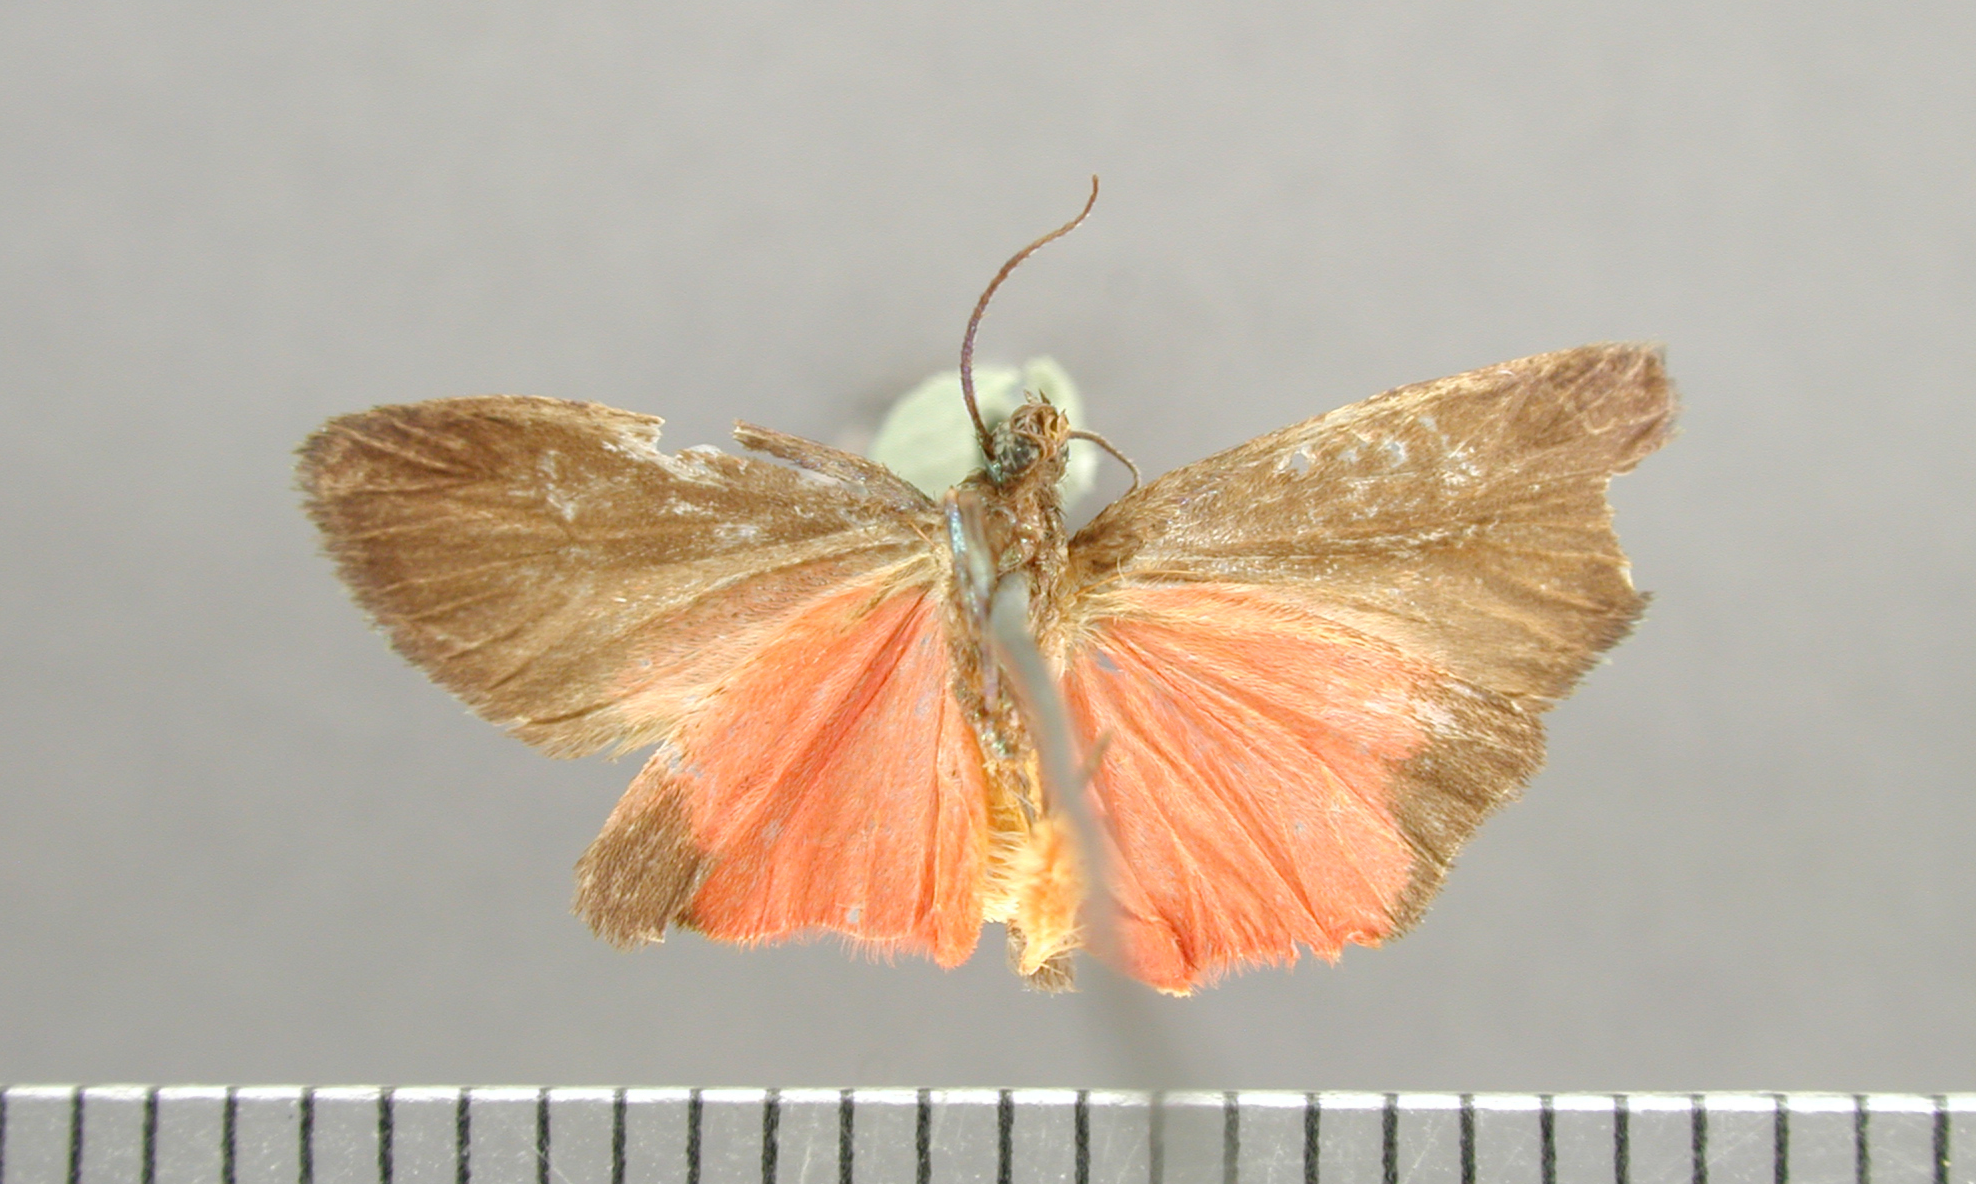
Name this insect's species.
Metalobosia ducalis
